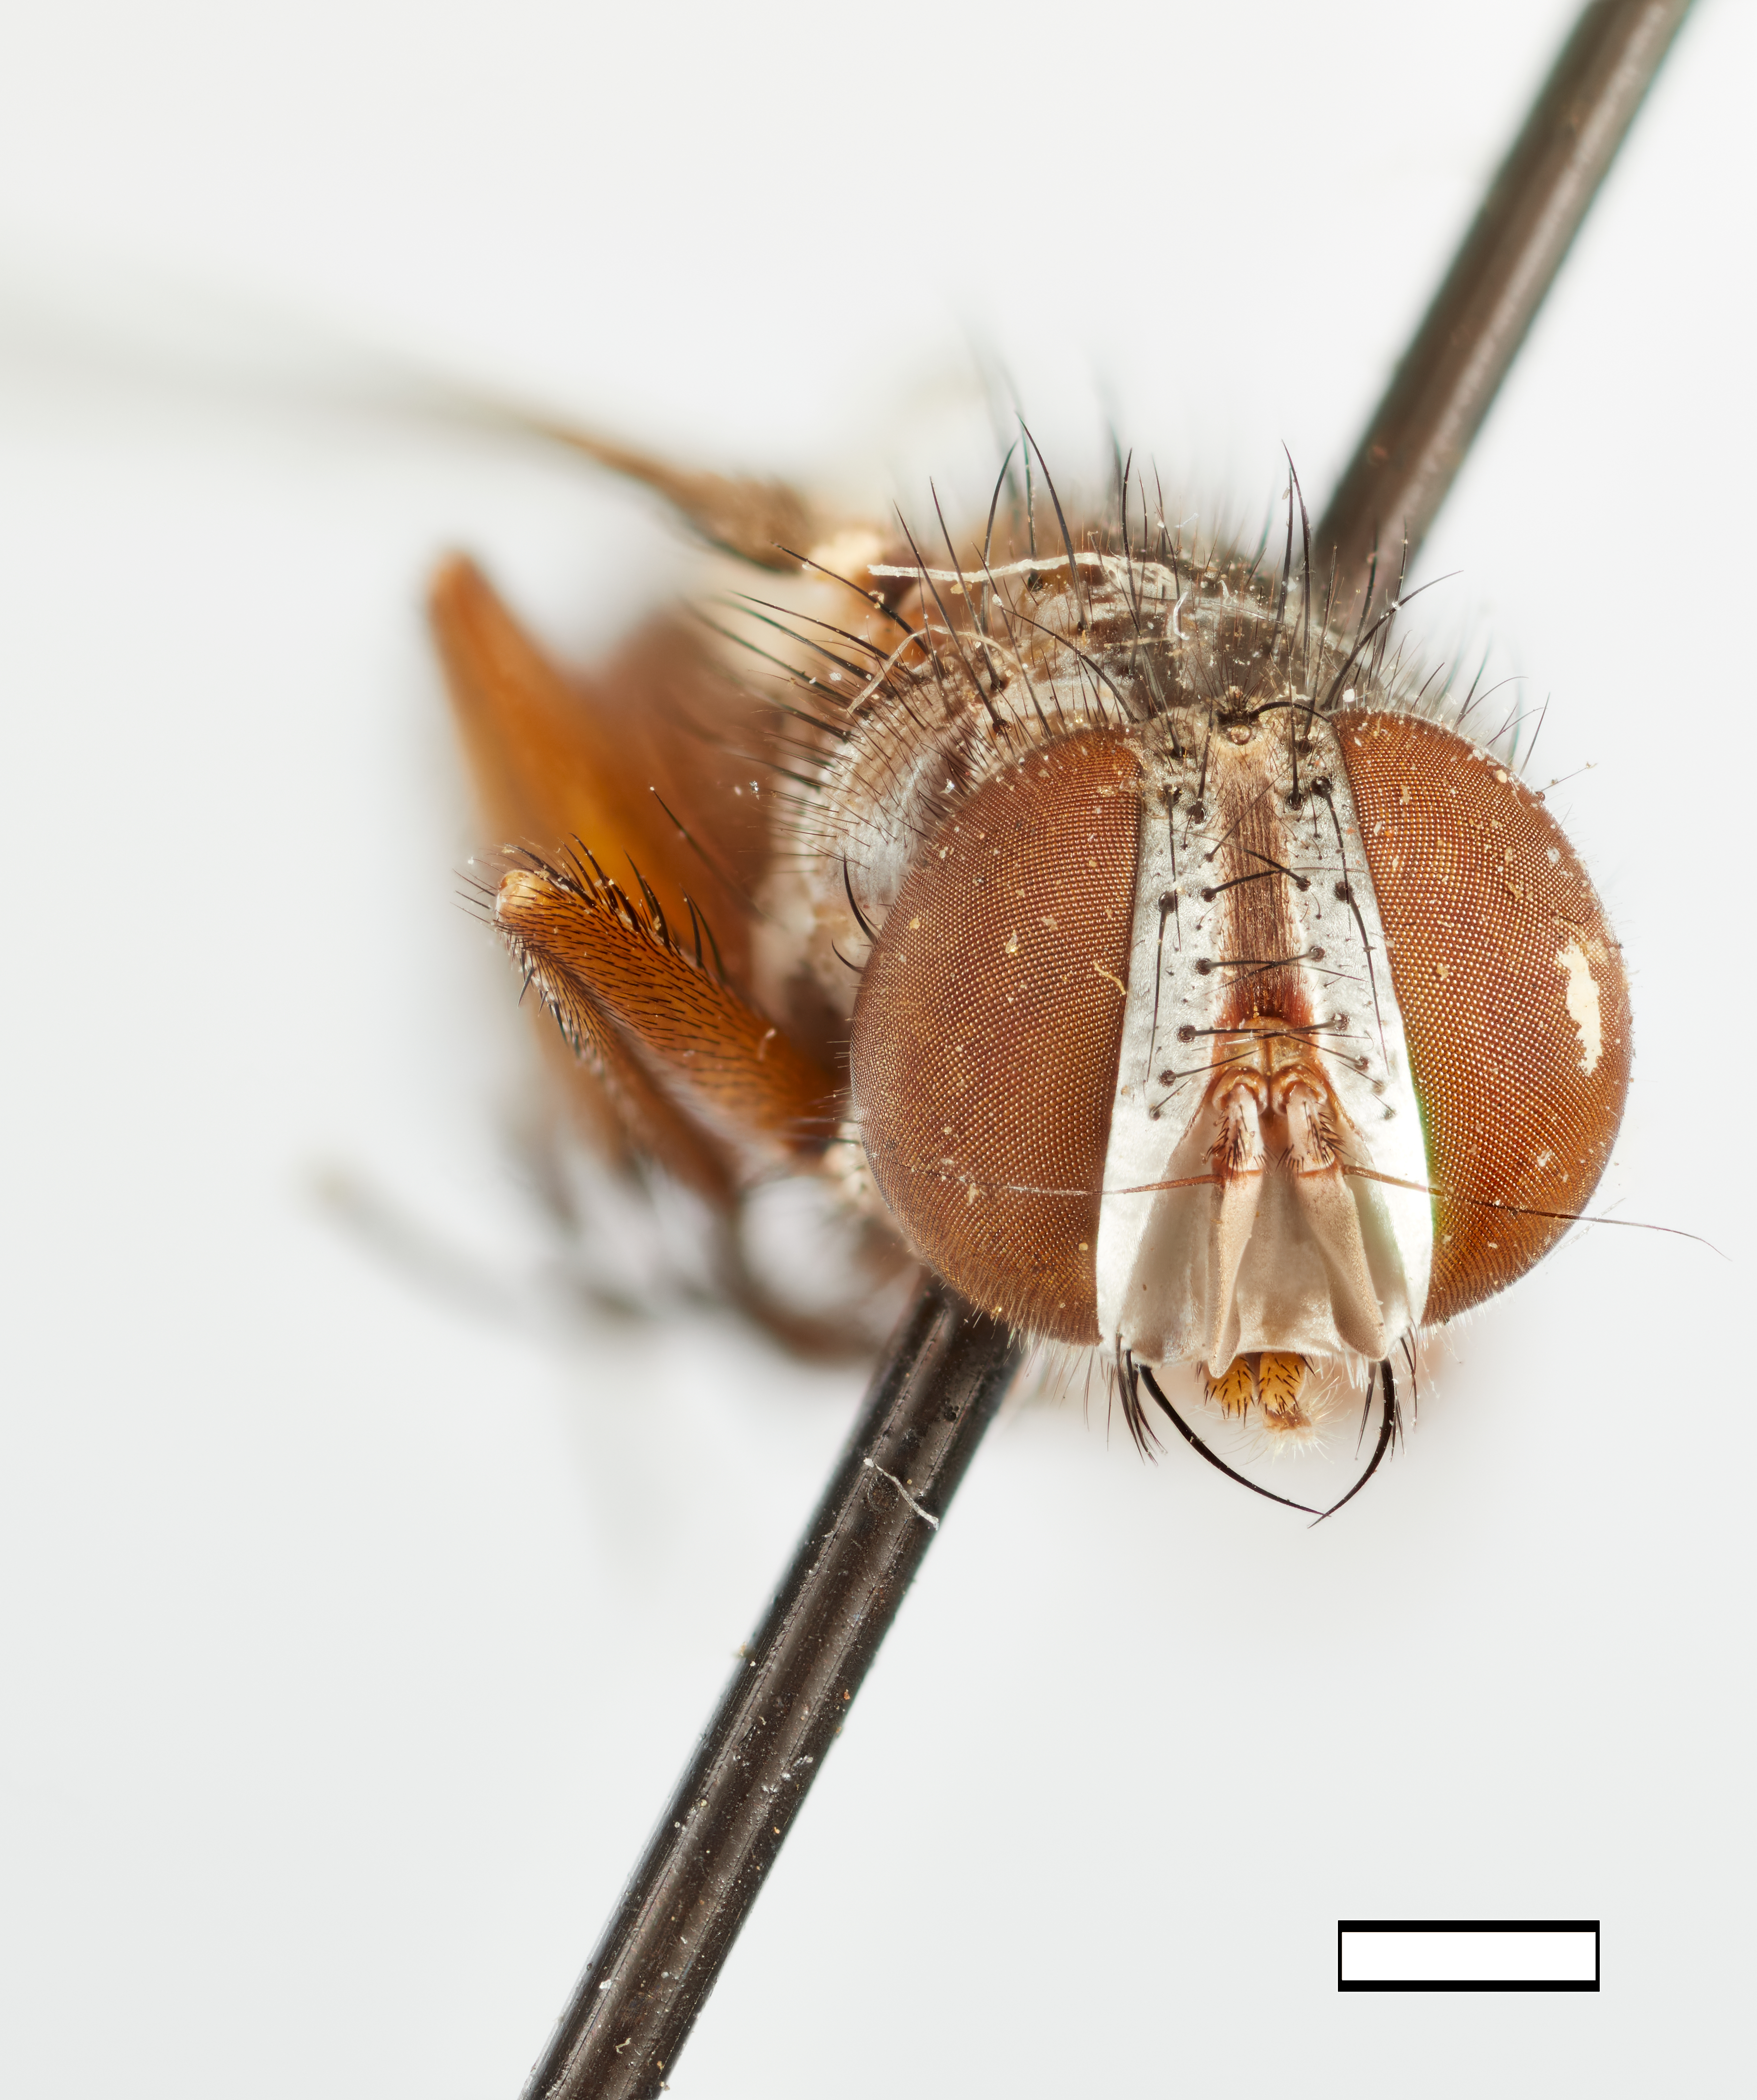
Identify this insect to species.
Sisyropa hemerocampae
